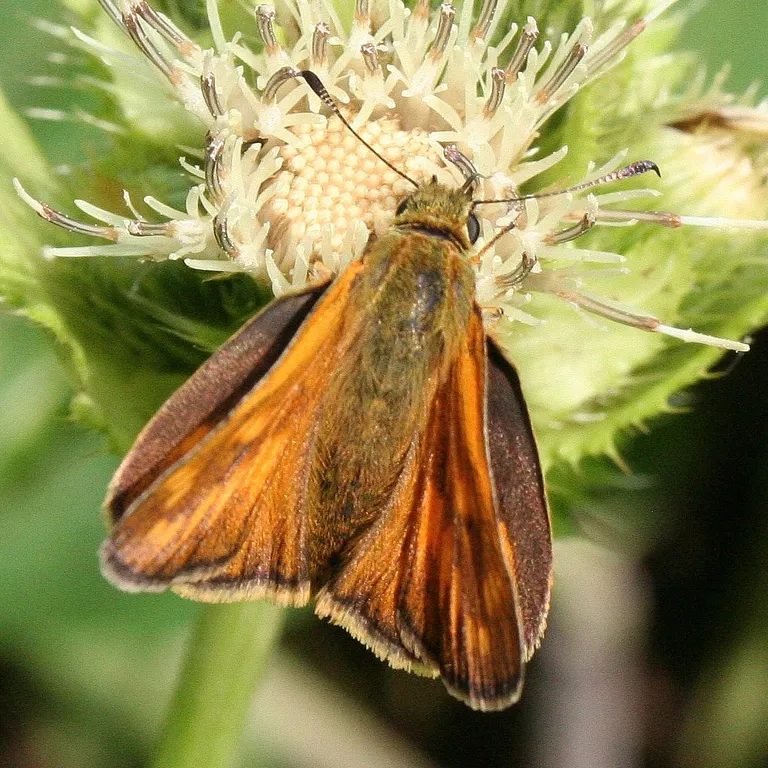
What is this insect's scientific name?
Ochlodes sylvanus (also Ochlodes venata)
